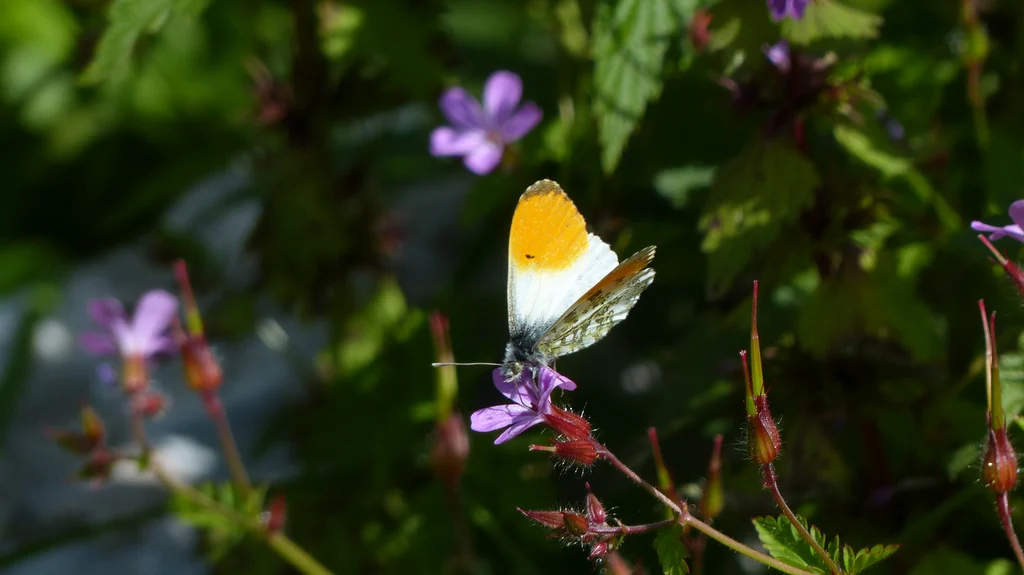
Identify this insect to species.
Anthocharis cardamines
